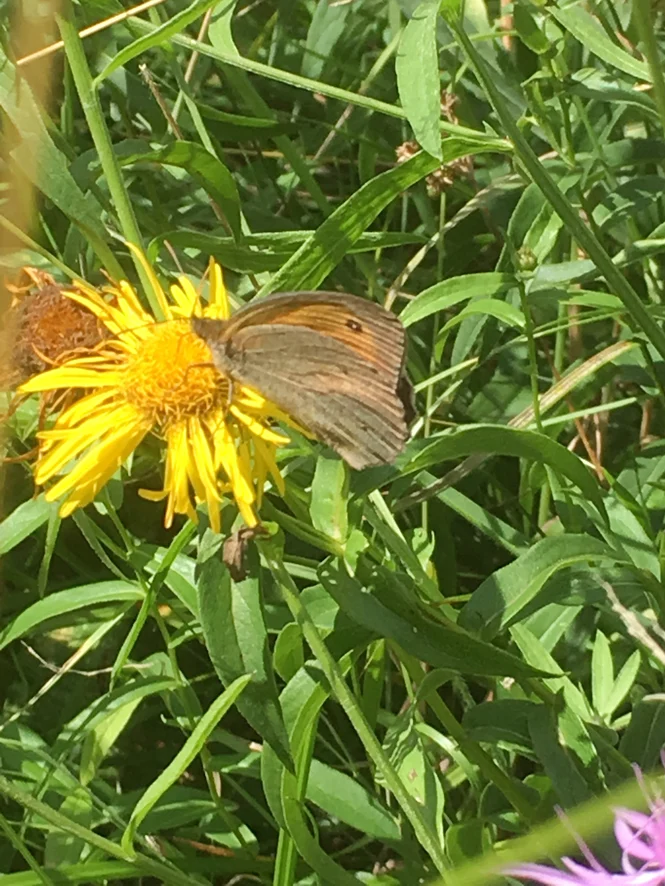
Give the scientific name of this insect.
Maniola jurtina
